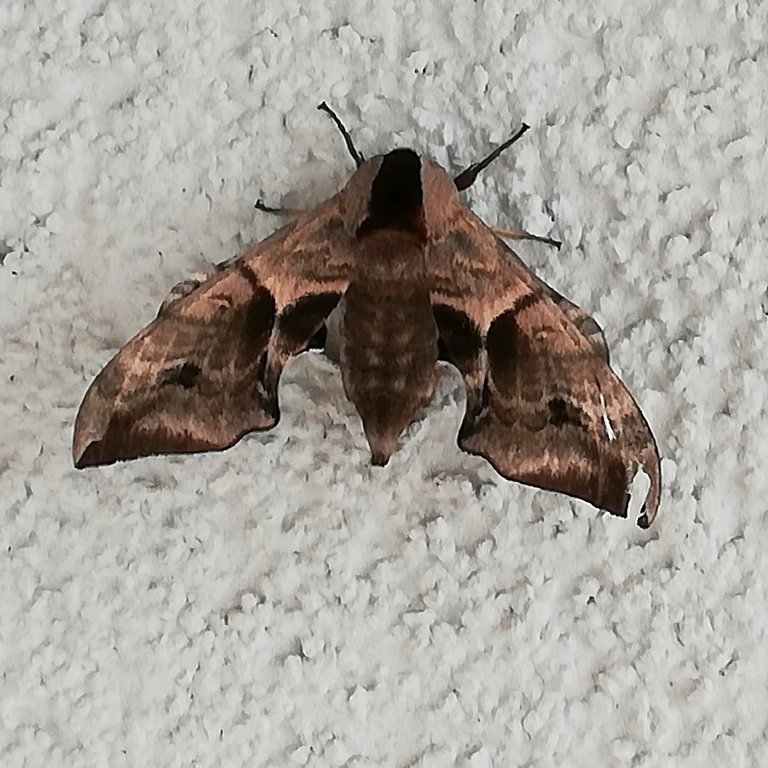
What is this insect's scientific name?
Smerinthus ocellata
